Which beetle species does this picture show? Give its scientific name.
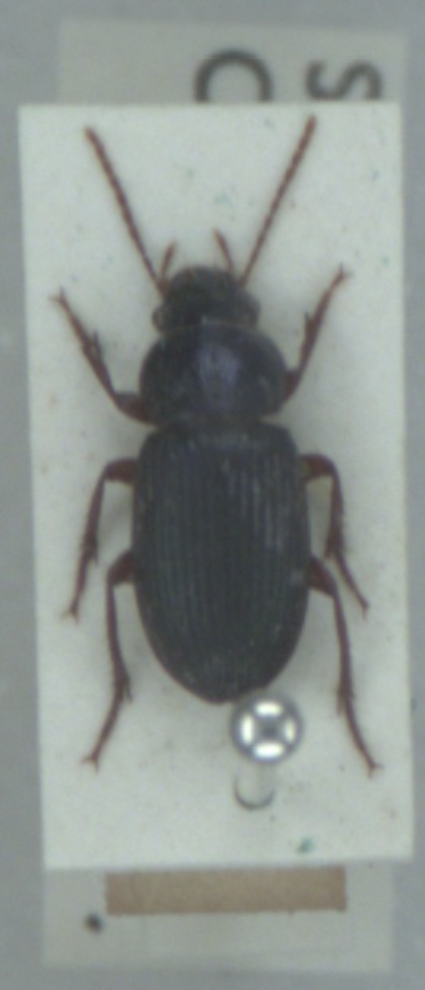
Ophonus azureus
